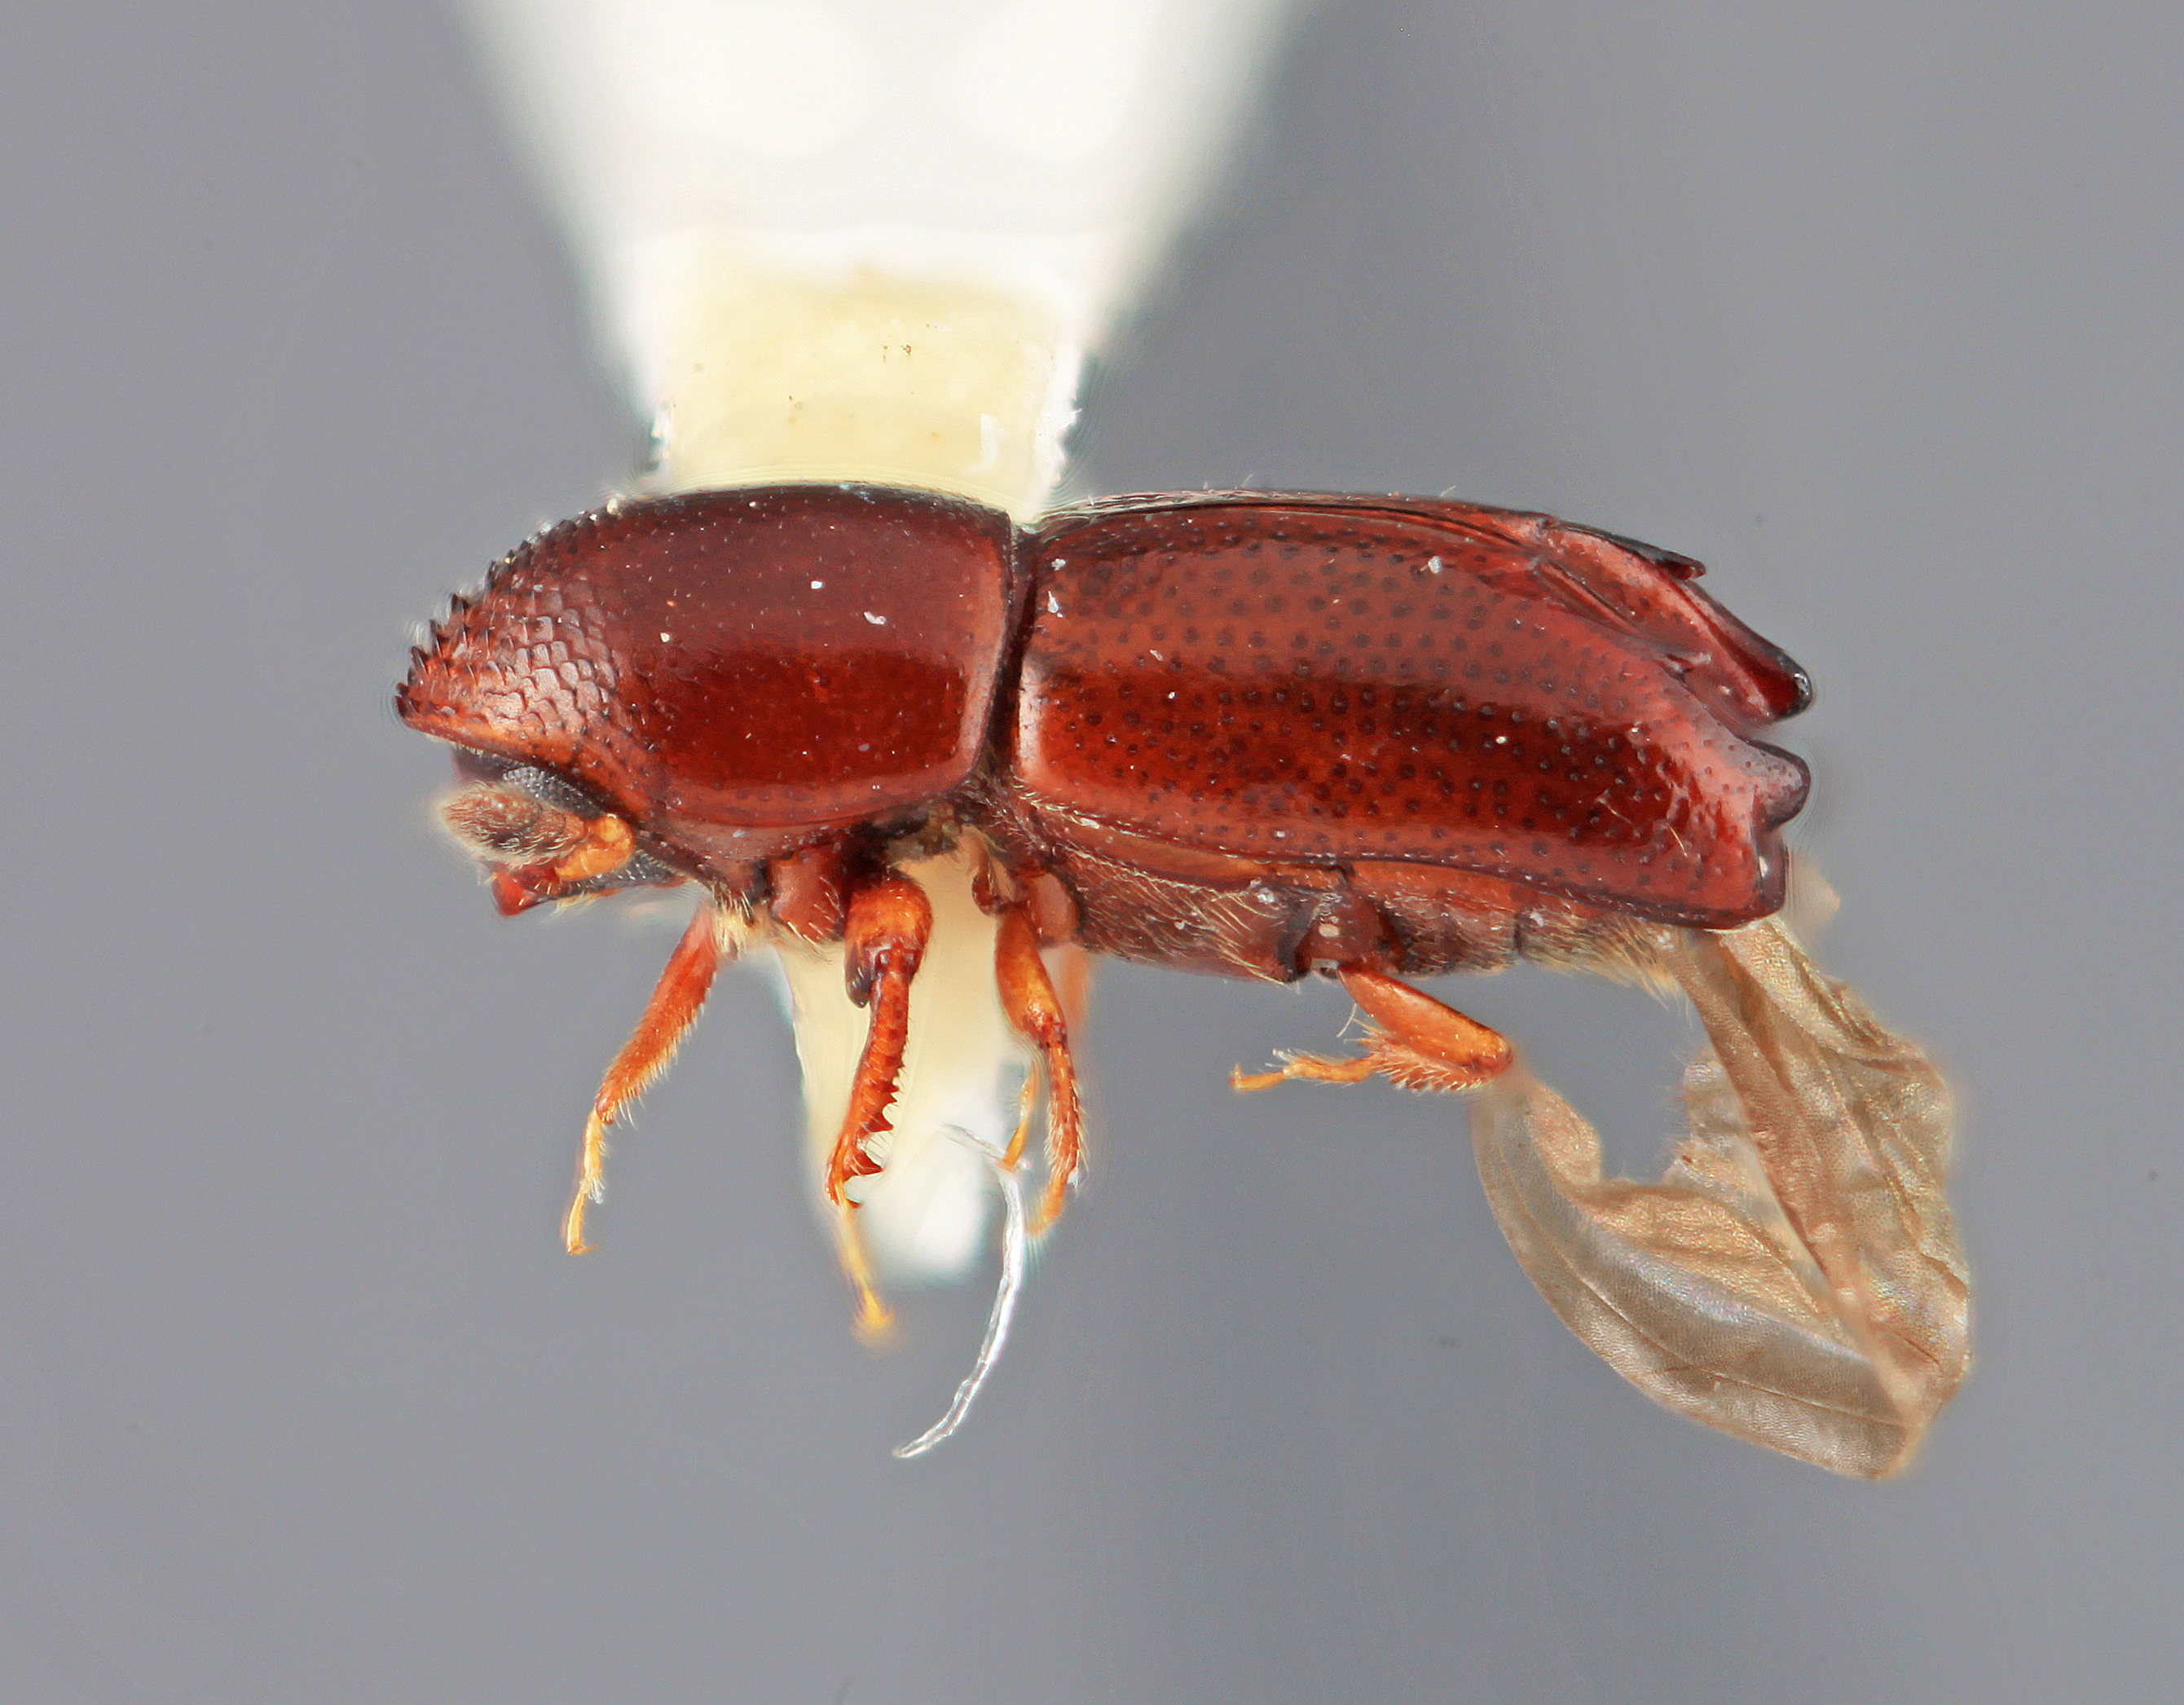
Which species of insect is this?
Tricolus capitalis
